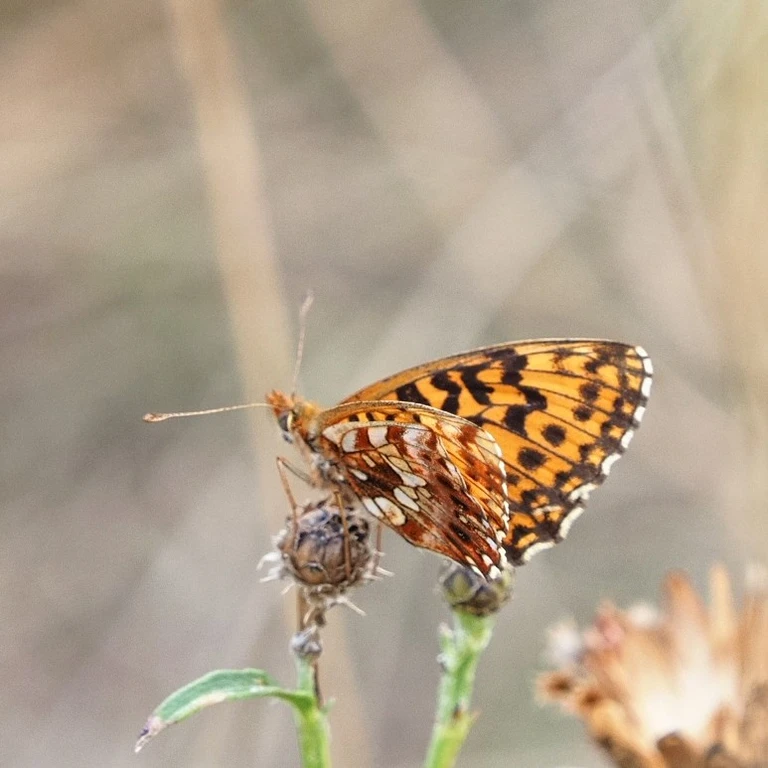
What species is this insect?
Boloria dia
